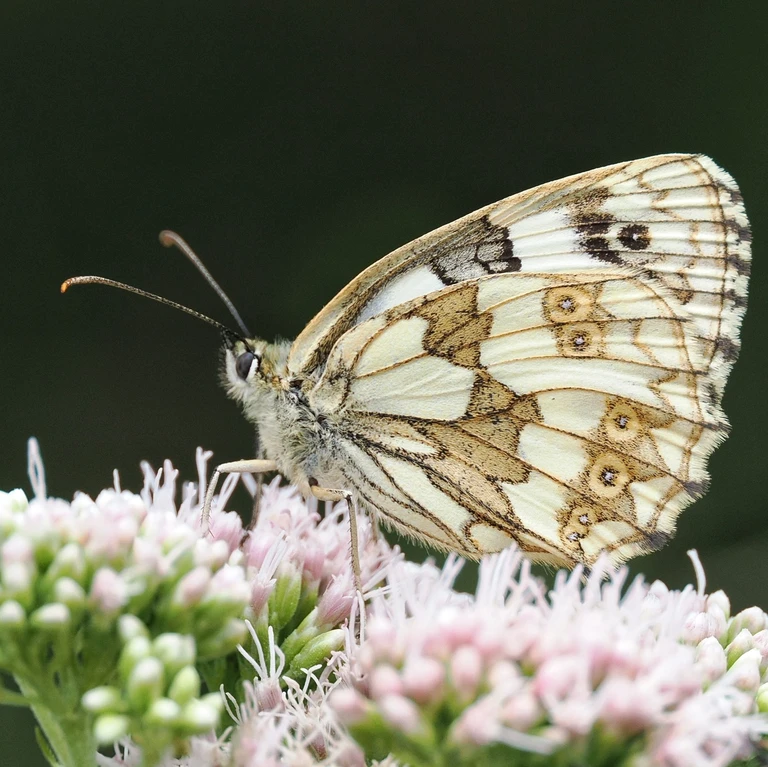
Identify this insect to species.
Melanargia galathea
